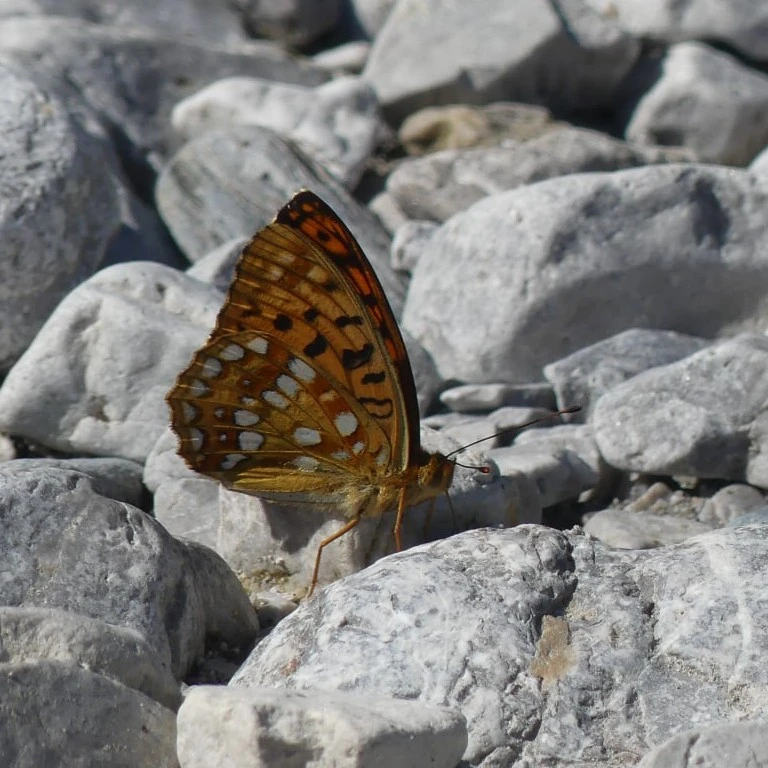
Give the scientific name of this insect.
Fabriciana adippe
